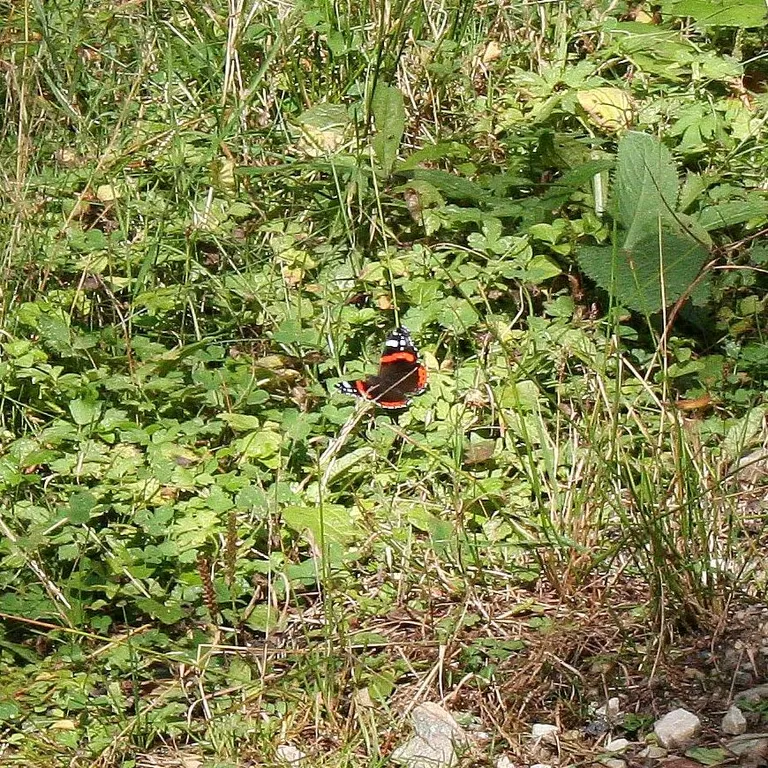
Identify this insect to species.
Vanessa atalanta
